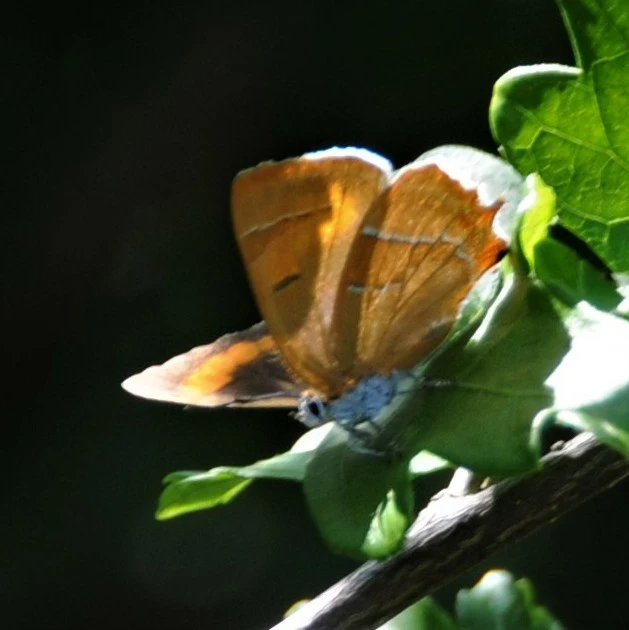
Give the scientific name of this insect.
Thecla betulae
